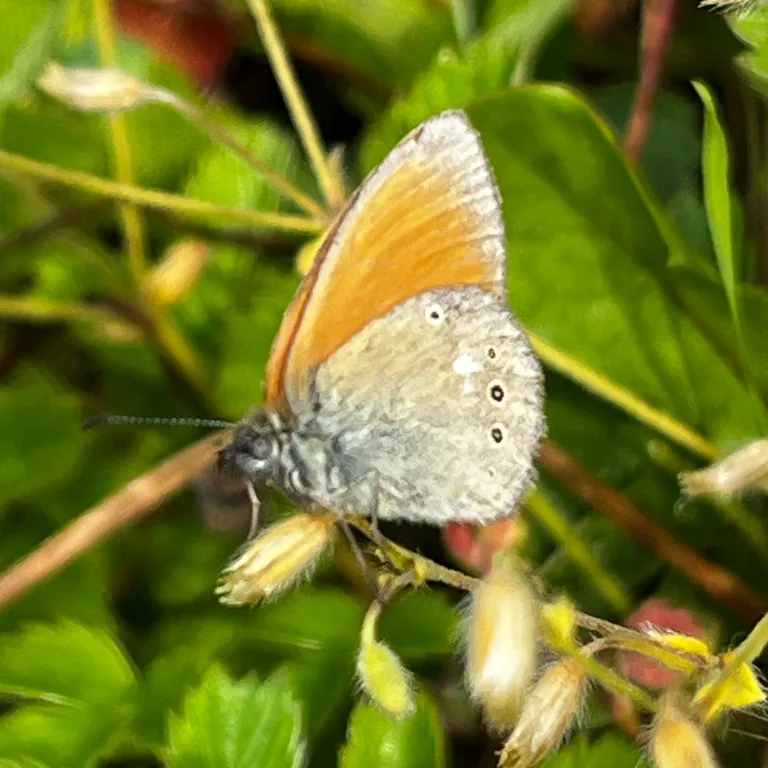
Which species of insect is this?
Coenonympha glycerion (also Coenonympha iphis)
